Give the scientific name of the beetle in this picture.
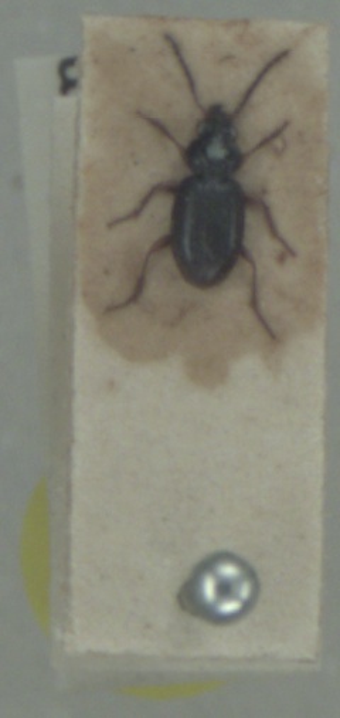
Bembidion clarkei
